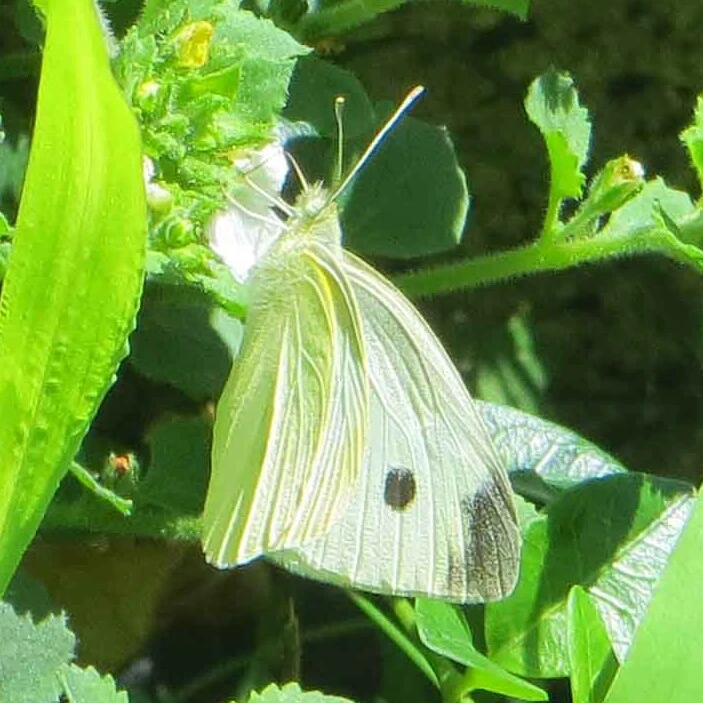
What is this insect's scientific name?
Pieris rapae
